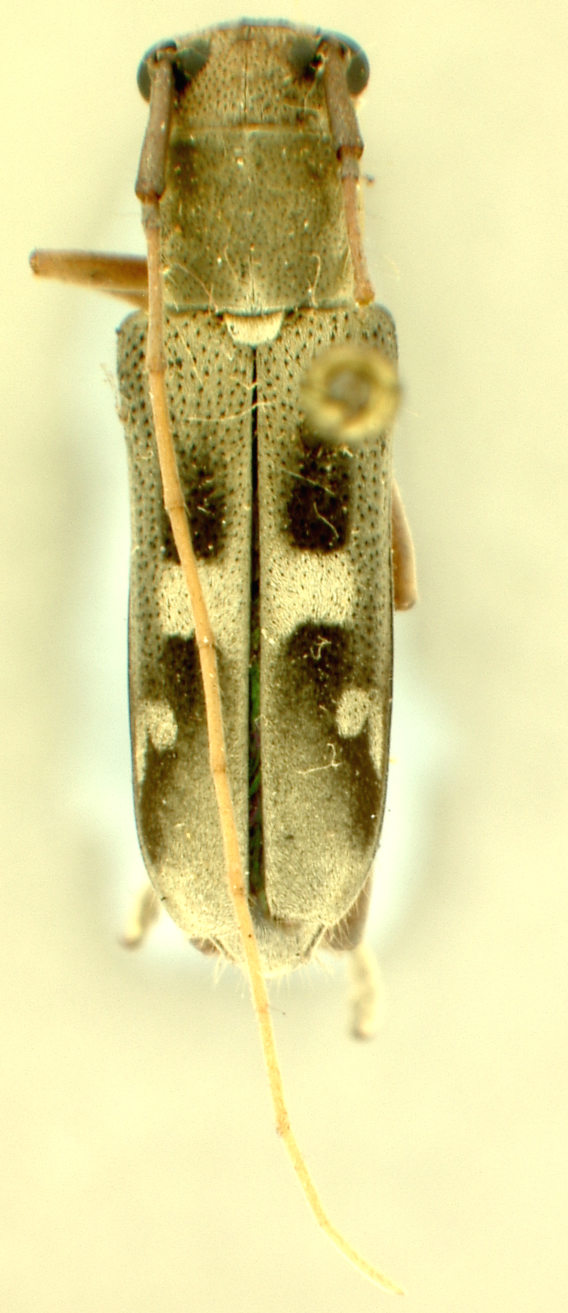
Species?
Daphysia leopoldi
